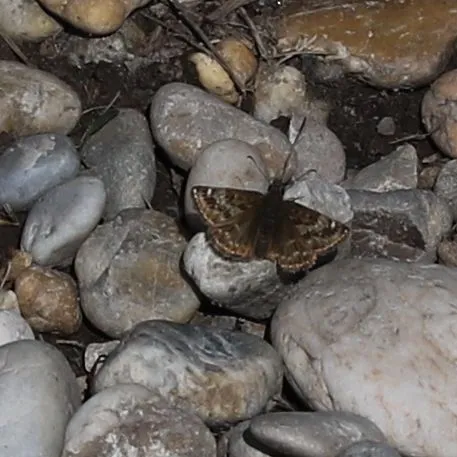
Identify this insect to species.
Erynnis tages
